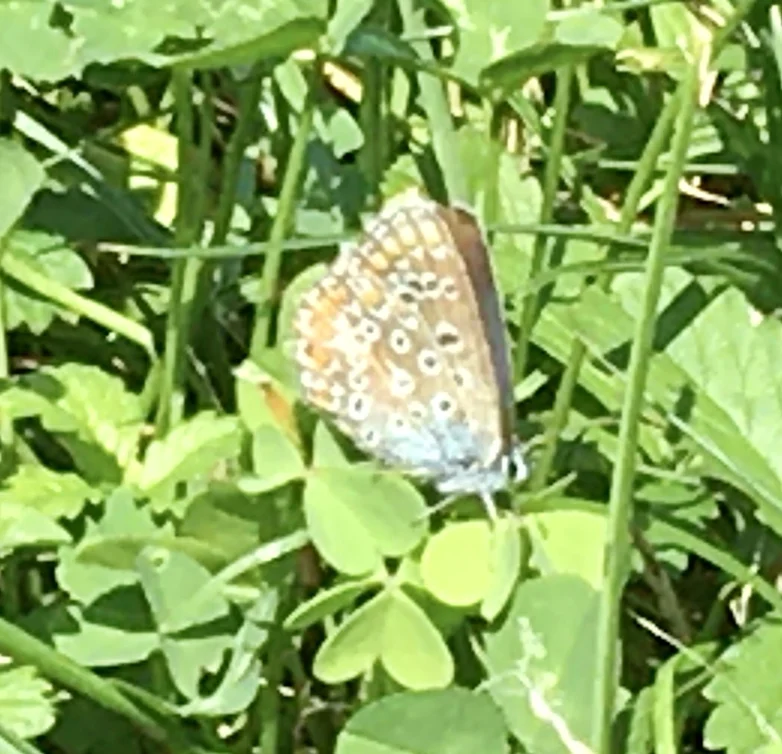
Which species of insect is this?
Polyommatus icarus
